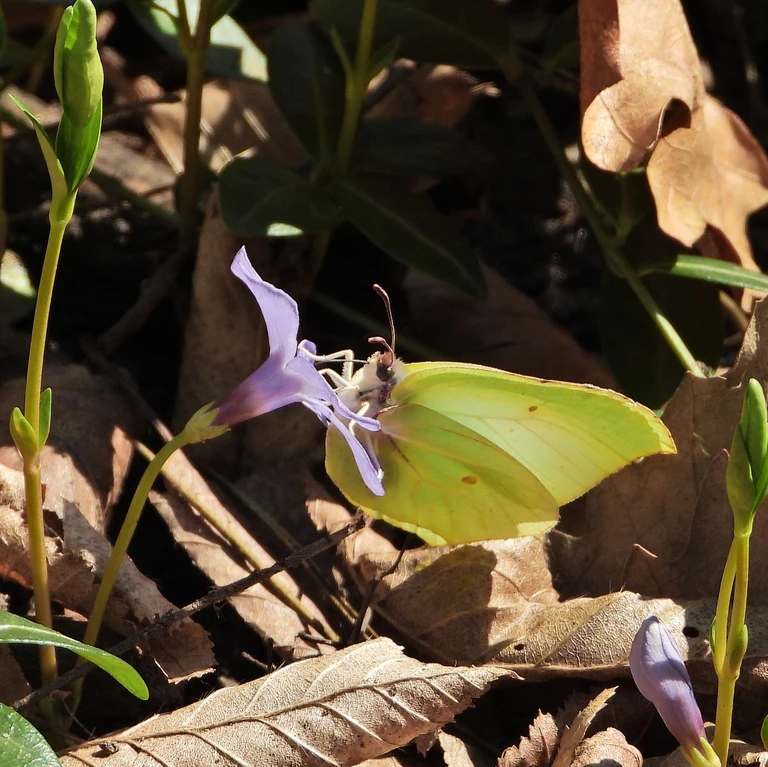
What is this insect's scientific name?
Gonepteryx rhamni
